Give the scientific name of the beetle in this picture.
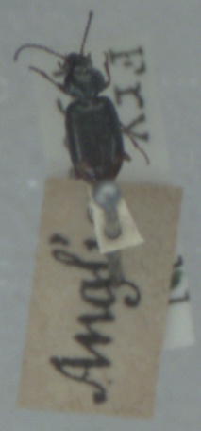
Bembidion biguttatum
